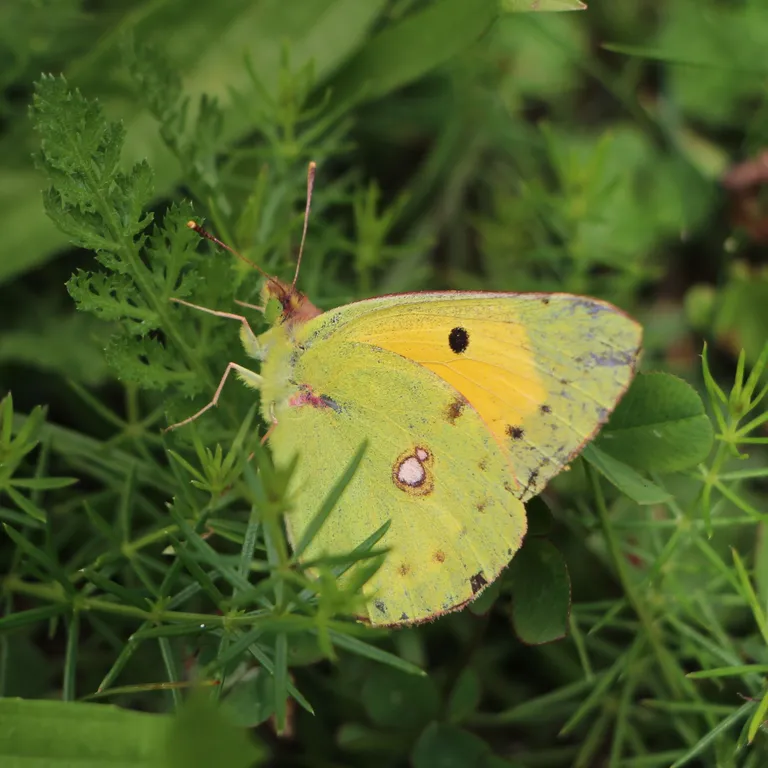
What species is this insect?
Colias croceus
